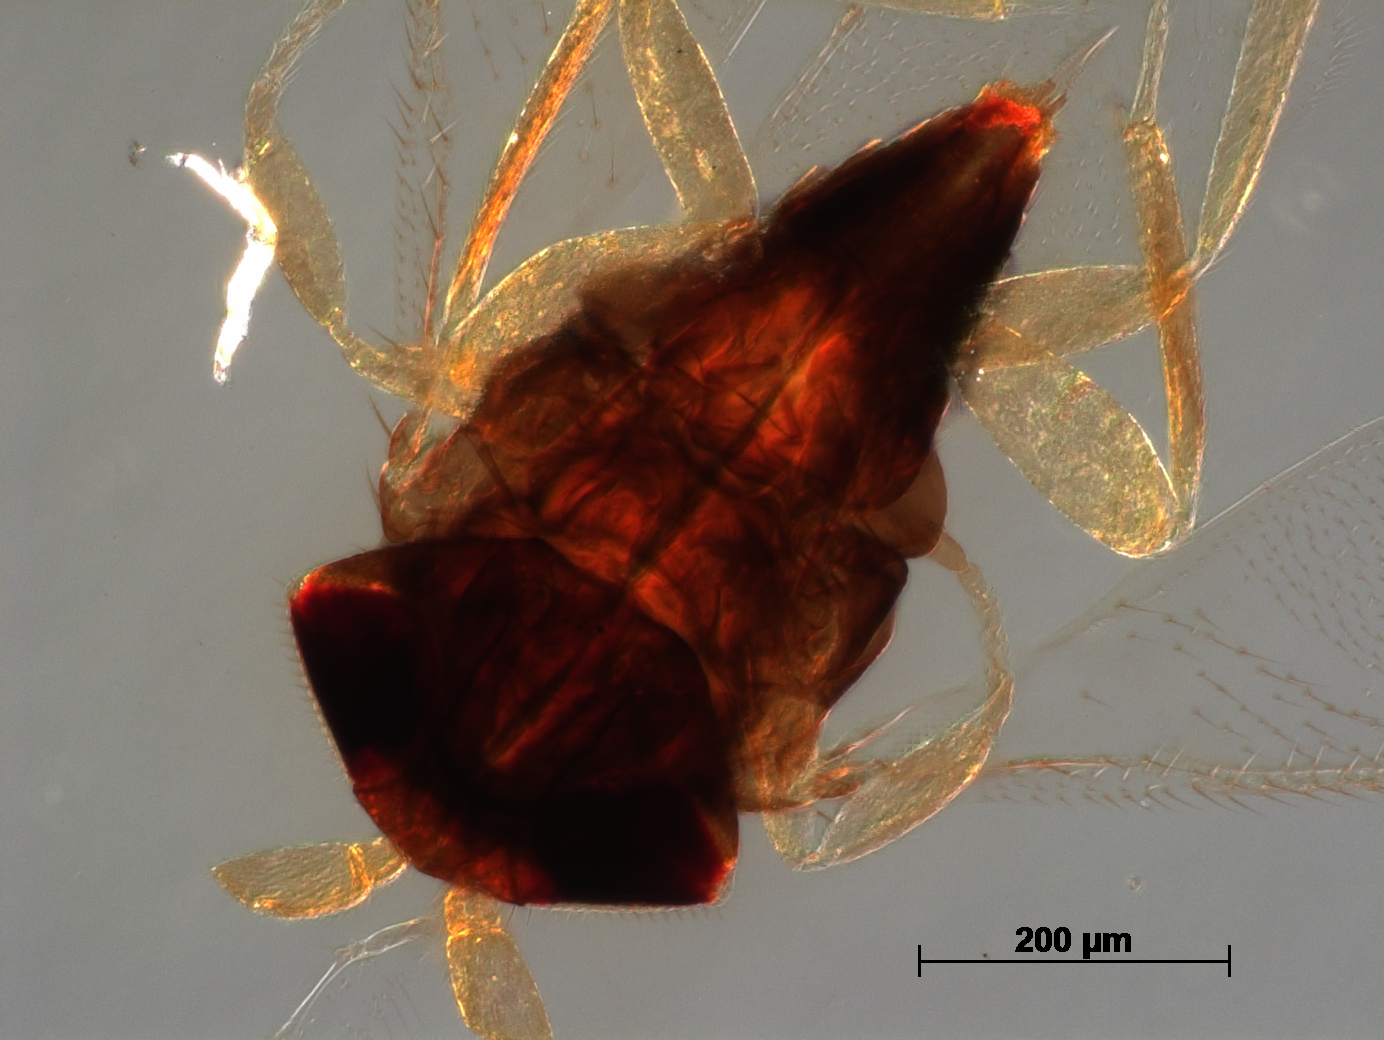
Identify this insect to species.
Aphelinus nigritus
